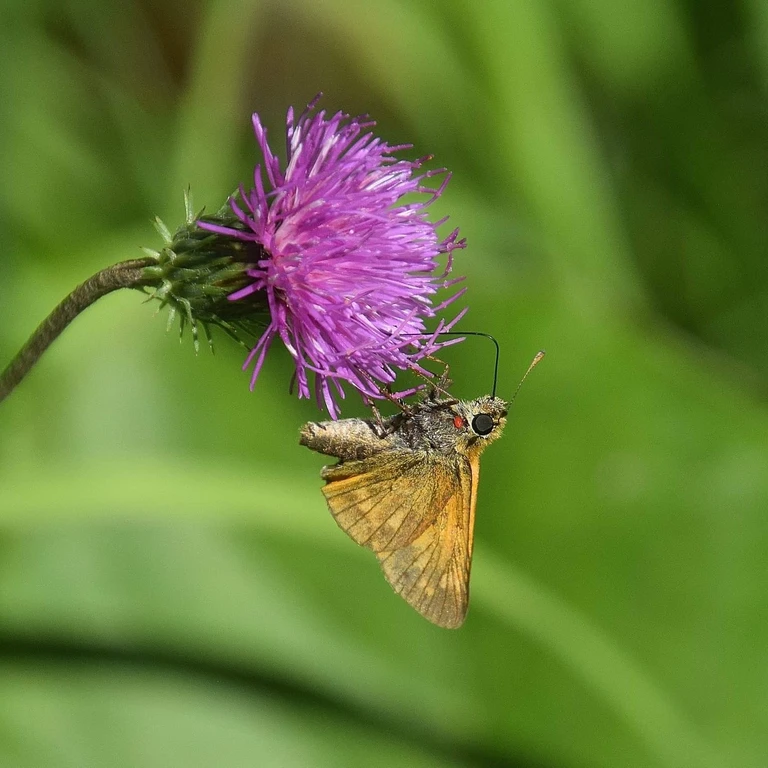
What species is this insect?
Ochlodes sylvanus (also Ochlodes venata)
